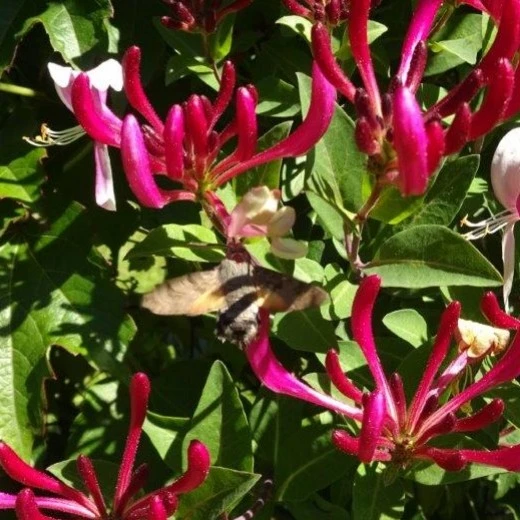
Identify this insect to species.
Macroglossum stellatarum
